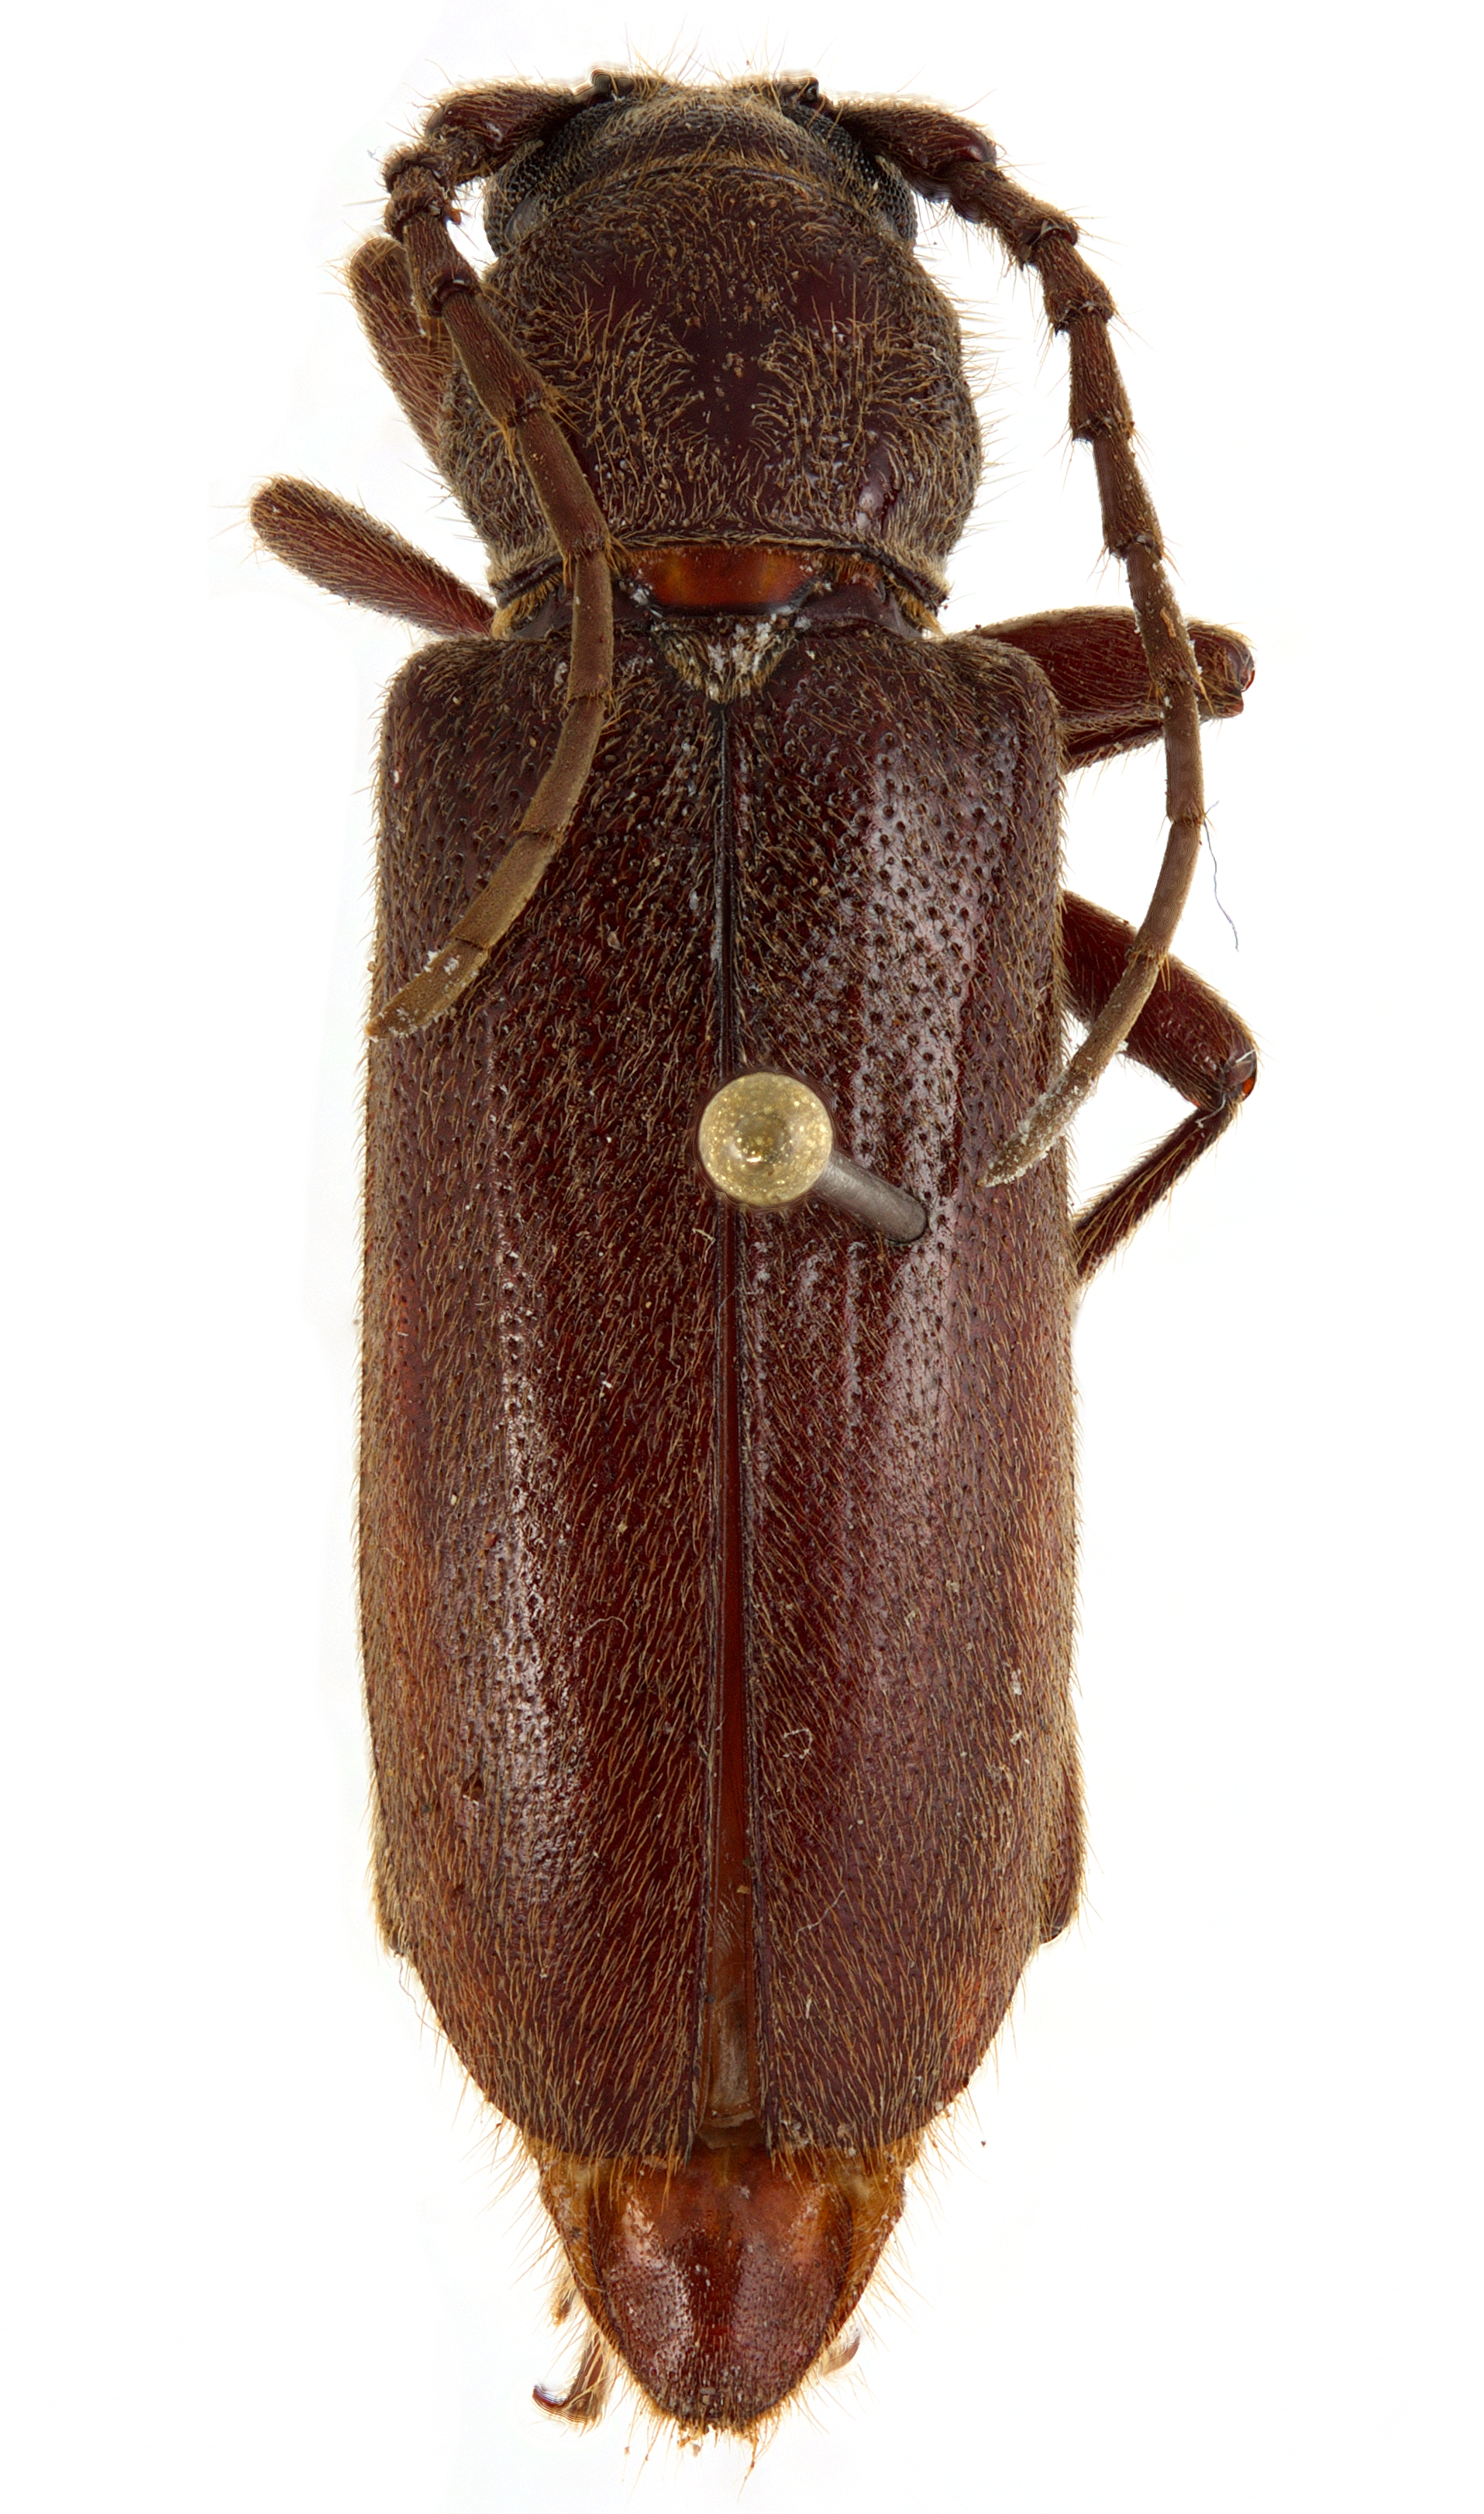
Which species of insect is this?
Eustromula validum
